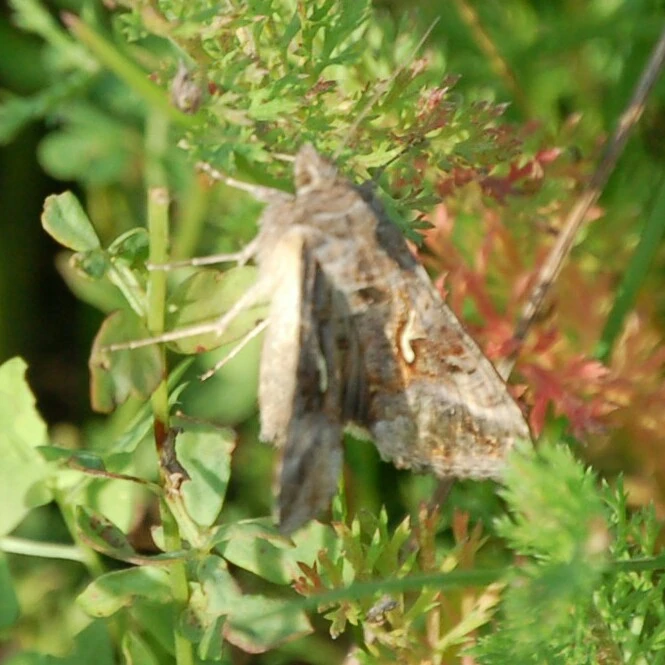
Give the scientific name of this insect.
Autographa gamma
